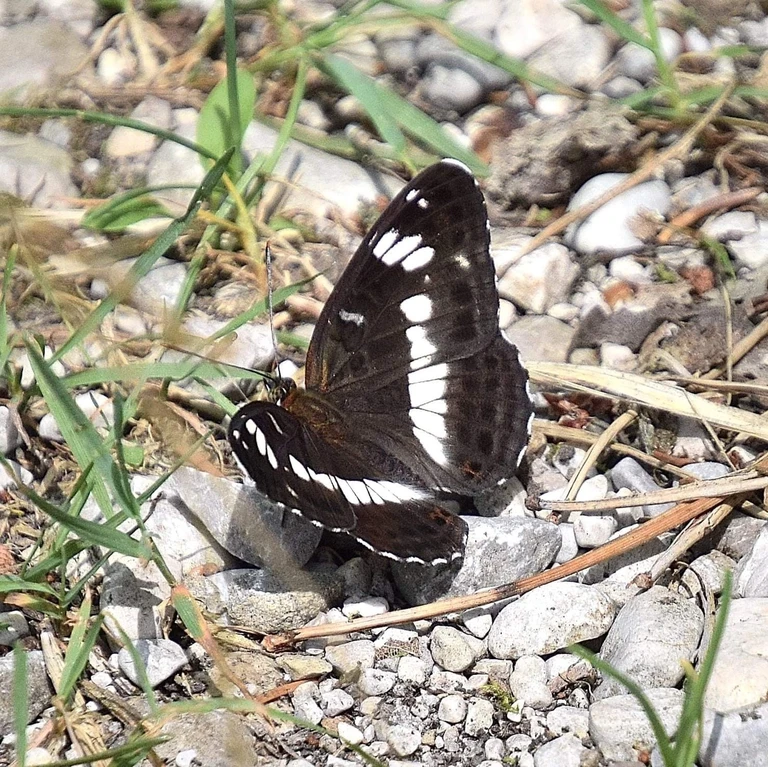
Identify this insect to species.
Limenitis camilla (also Ladoga camilla)
